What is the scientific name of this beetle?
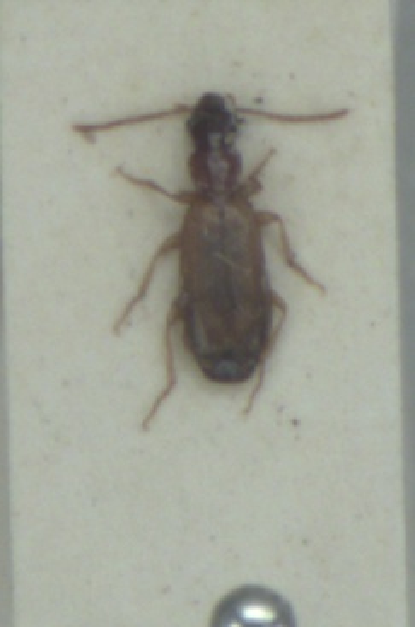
Paradromius linearis
